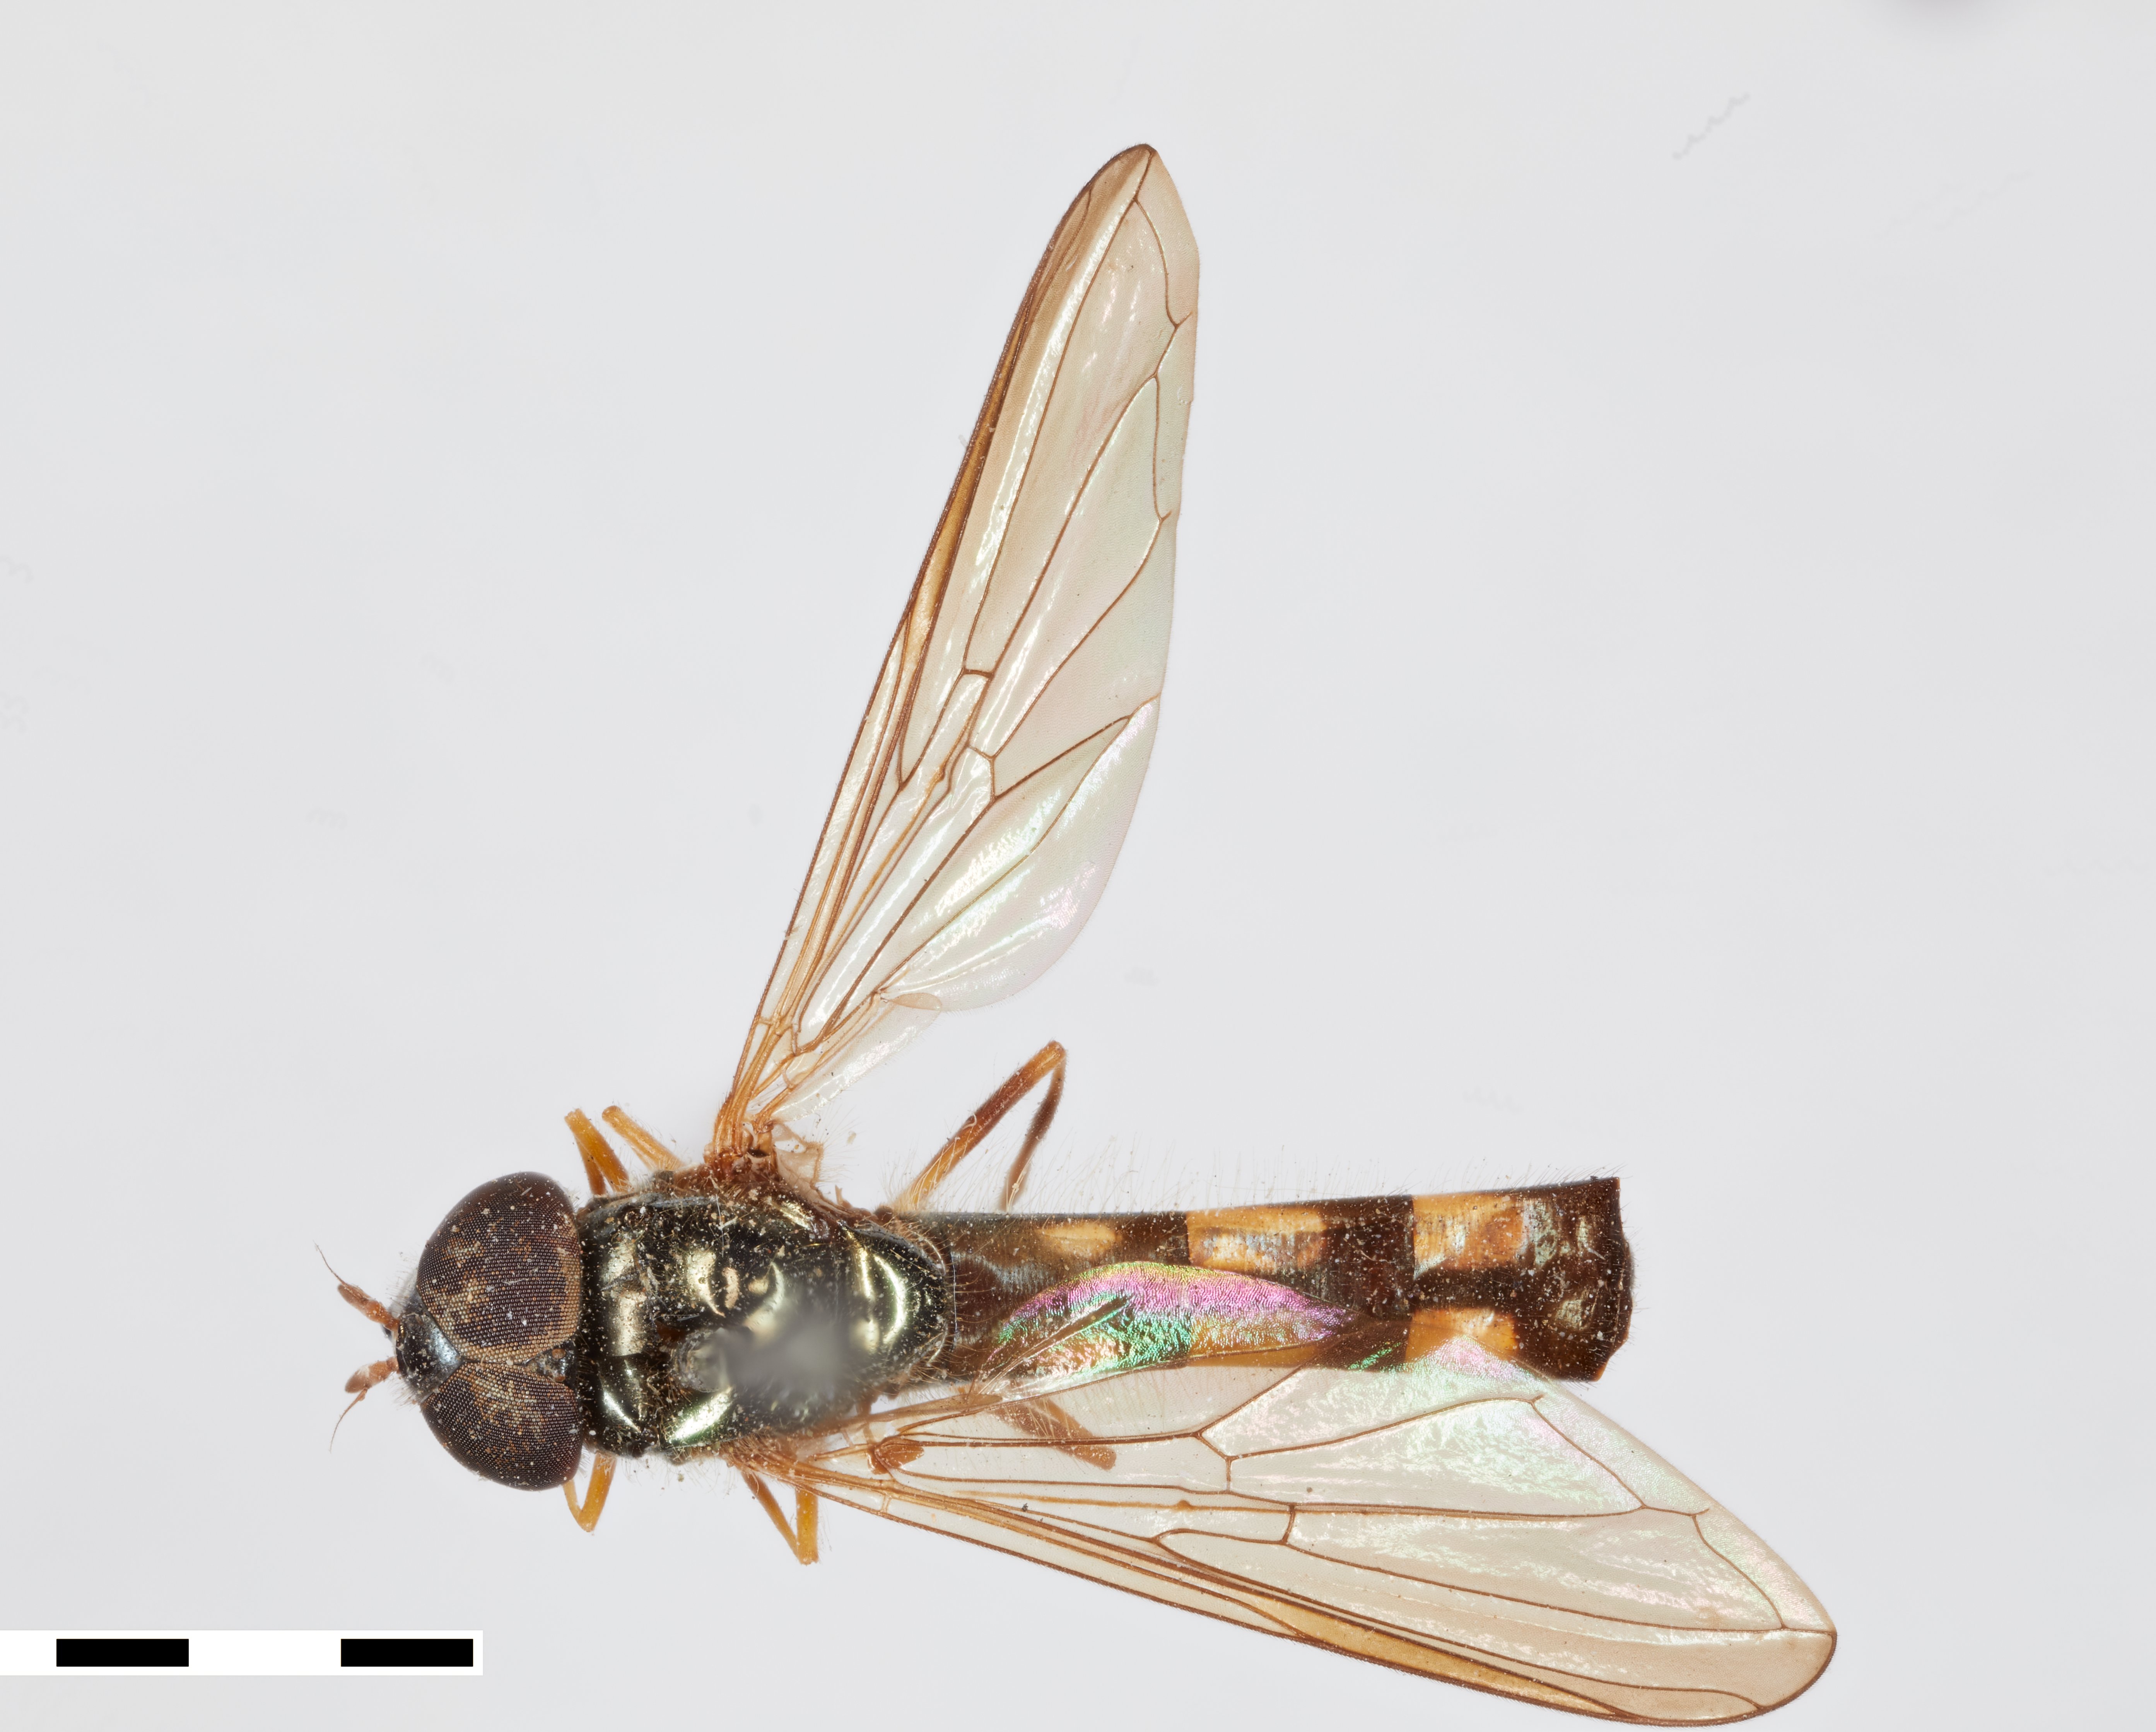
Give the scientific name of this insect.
Melanostoma angustatum
